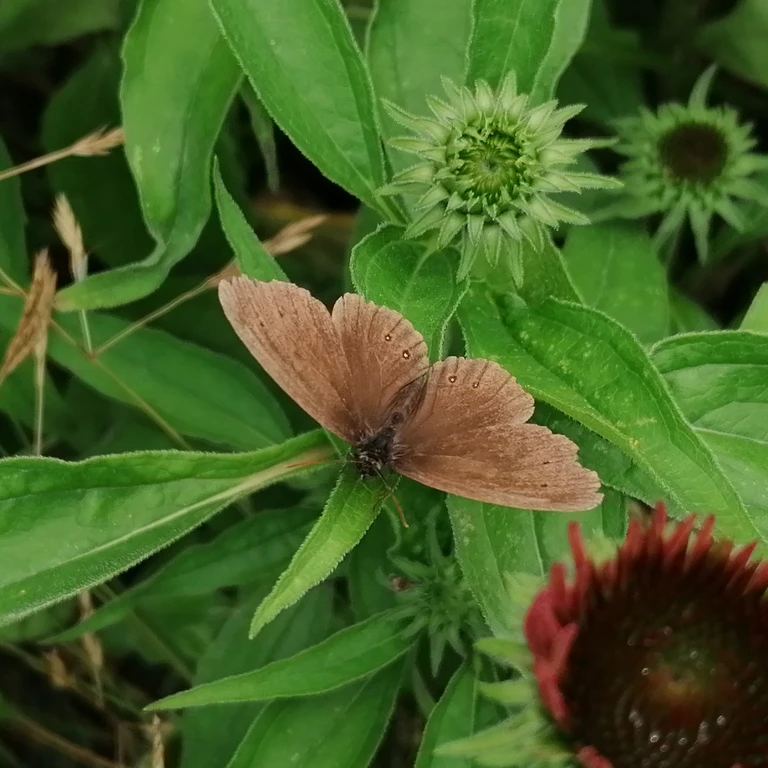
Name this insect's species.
Aphantopus hyperantus
